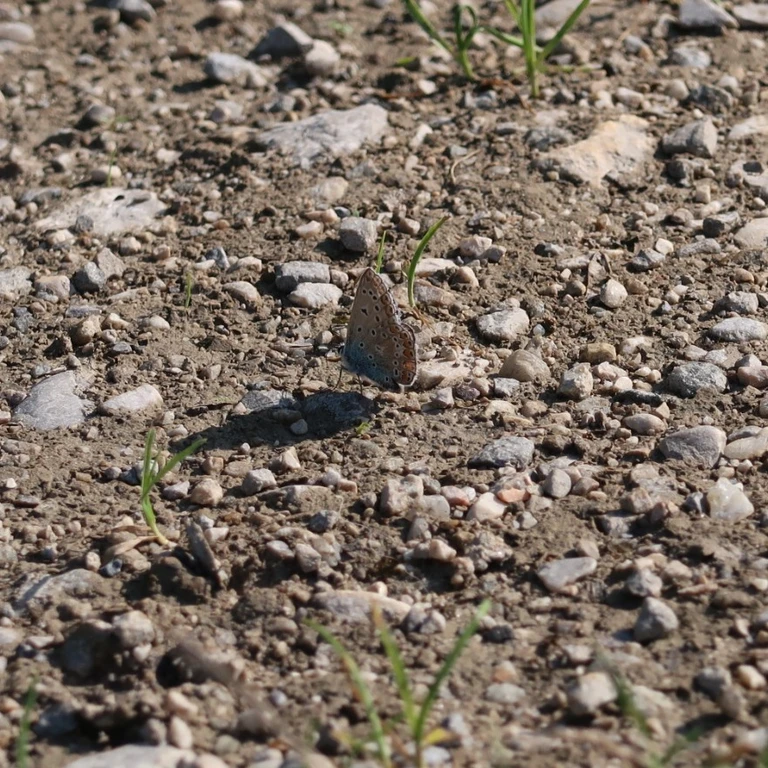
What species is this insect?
Polyommatus icarus
